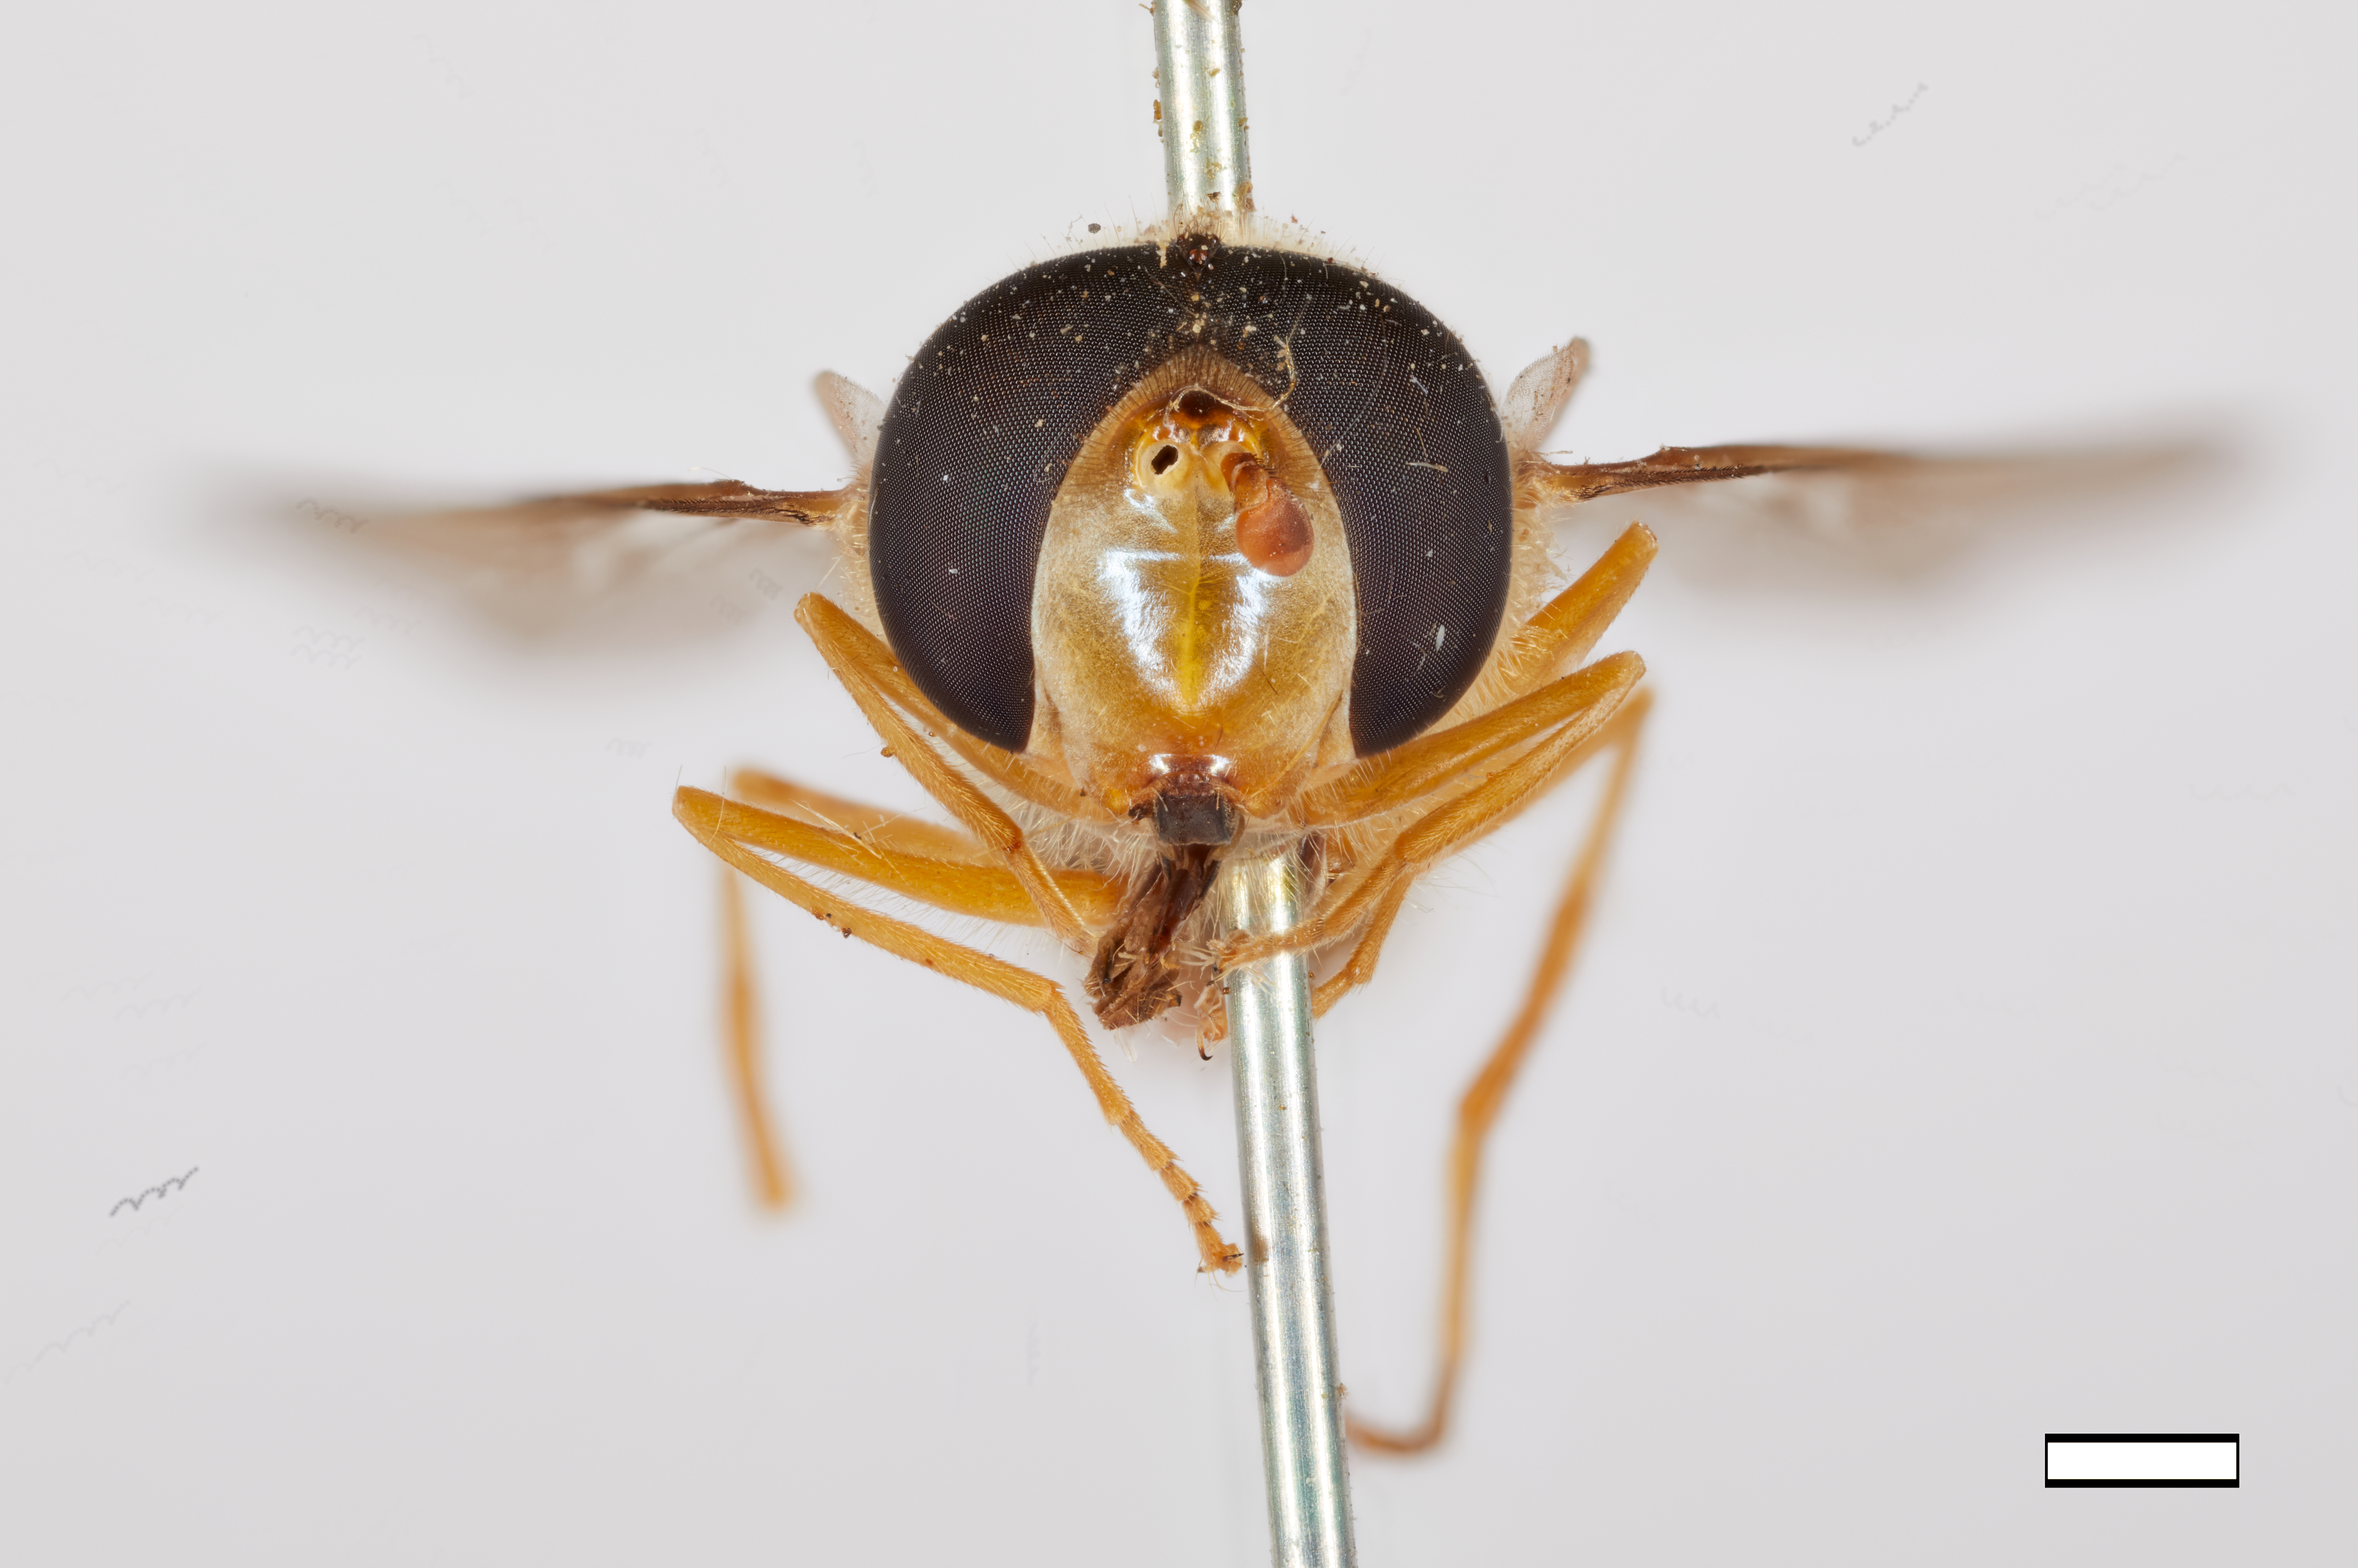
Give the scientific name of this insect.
Syrphus xanthostomus
